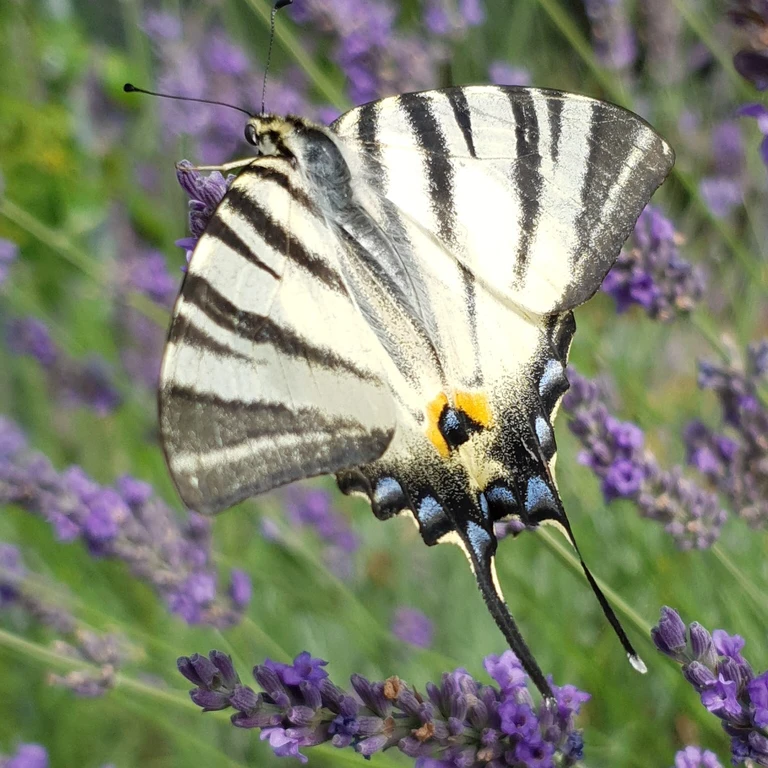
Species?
Iphiclides podalirius
